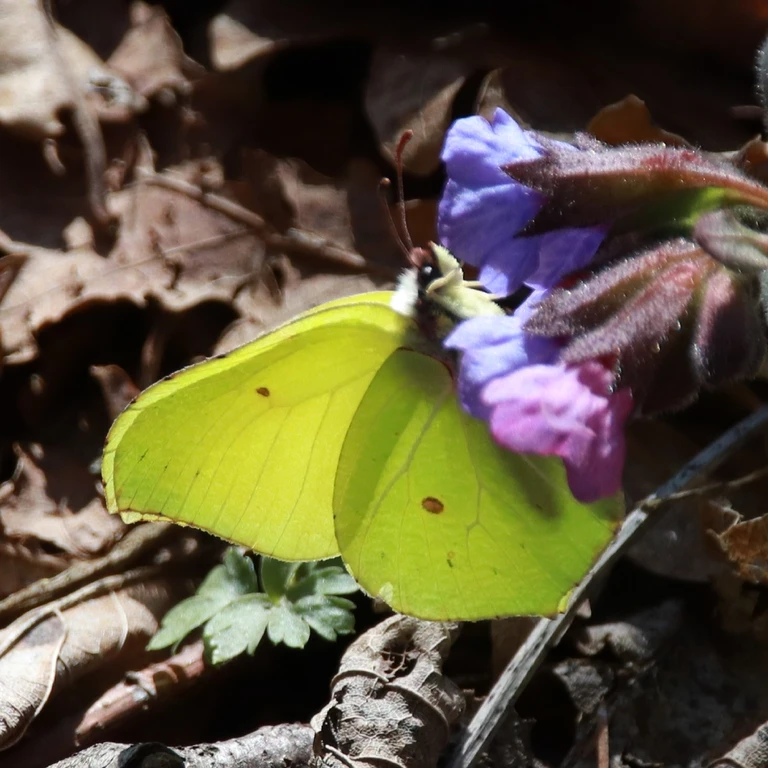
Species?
Gonepteryx rhamni
